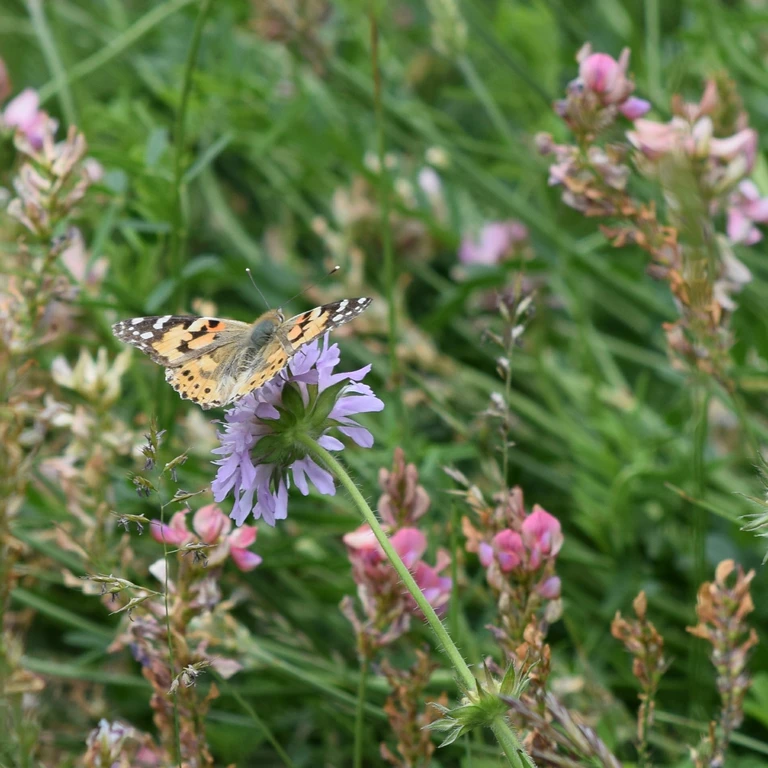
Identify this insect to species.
Vanessa cardui
